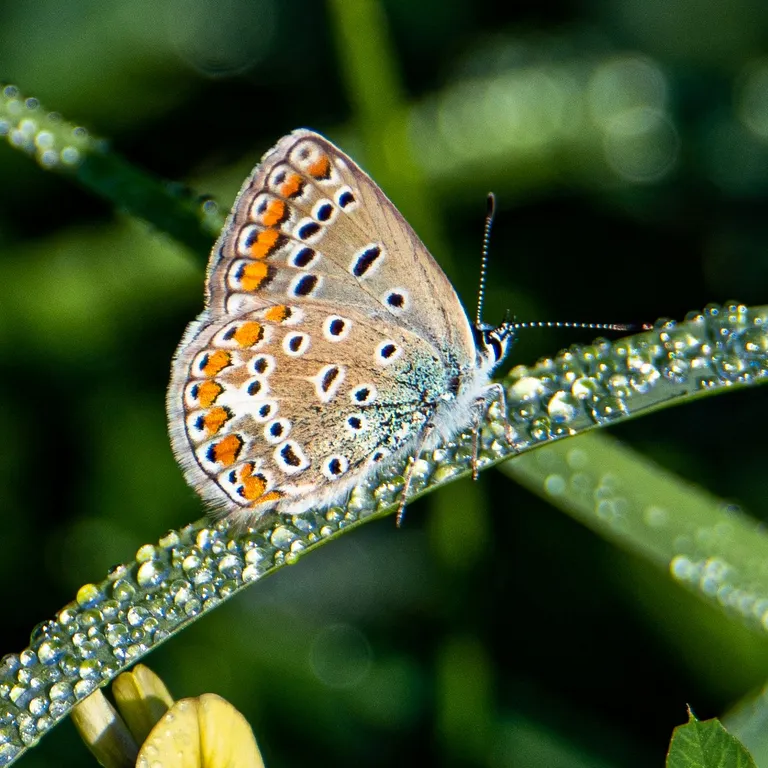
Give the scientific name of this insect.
Polyommatus icarus
